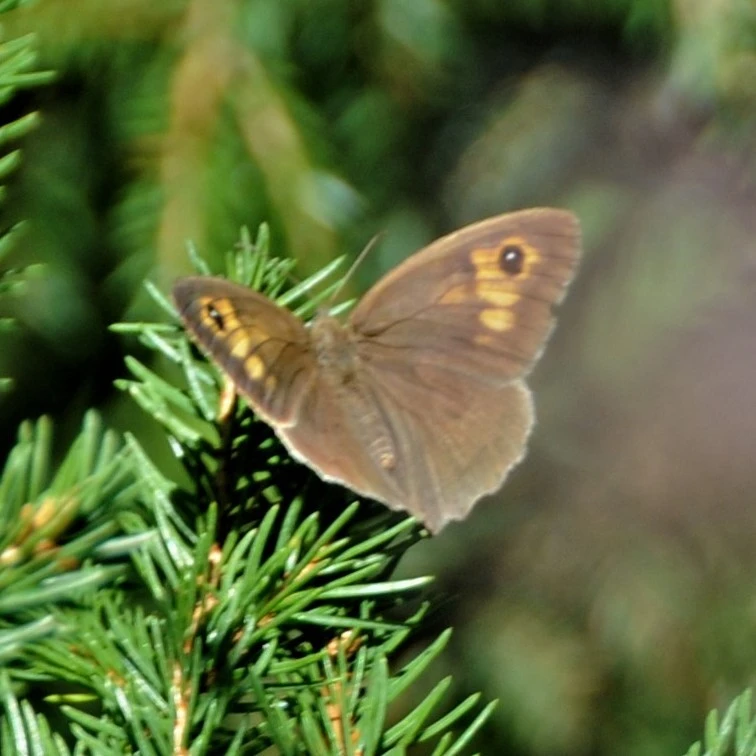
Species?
Maniola jurtina
